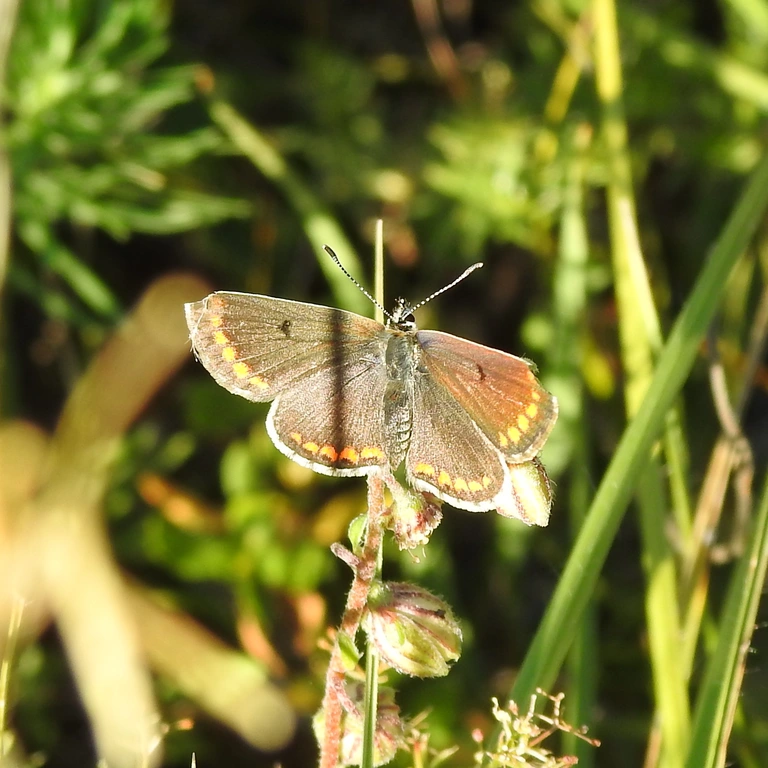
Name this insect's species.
Aricia agestis/artaxerxes
